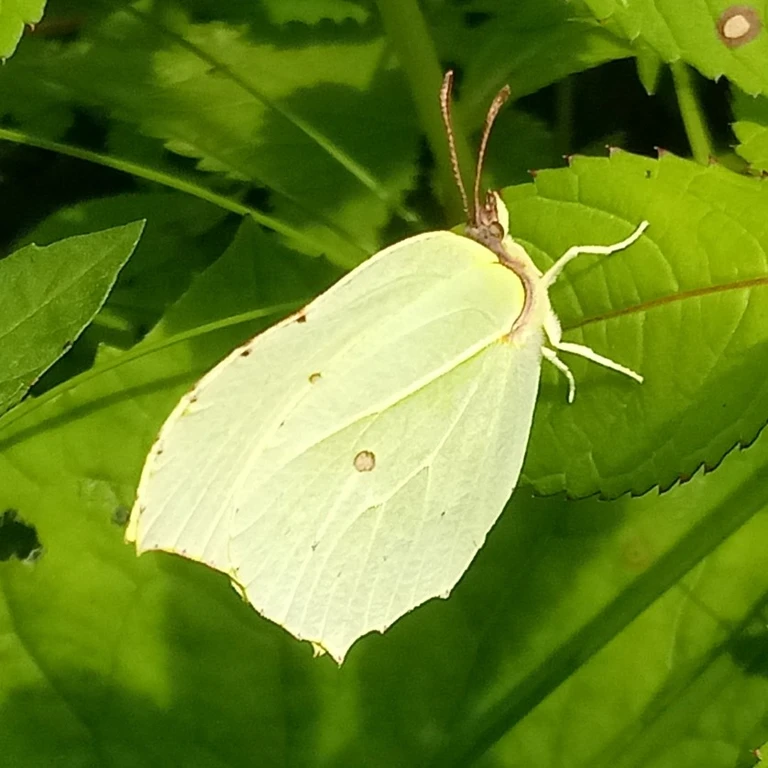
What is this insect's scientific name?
Gonepteryx rhamni
